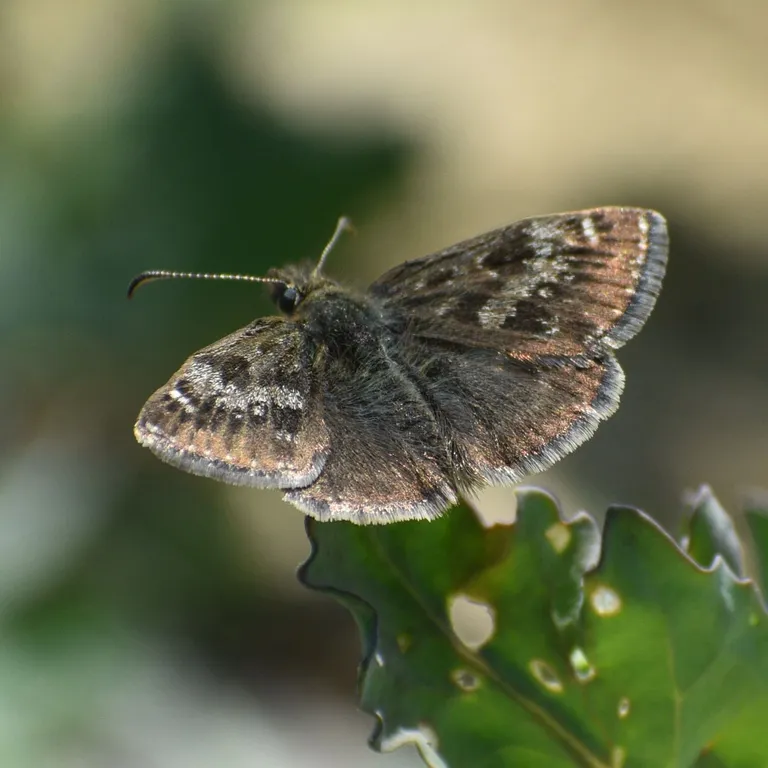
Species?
Erynnis tages
